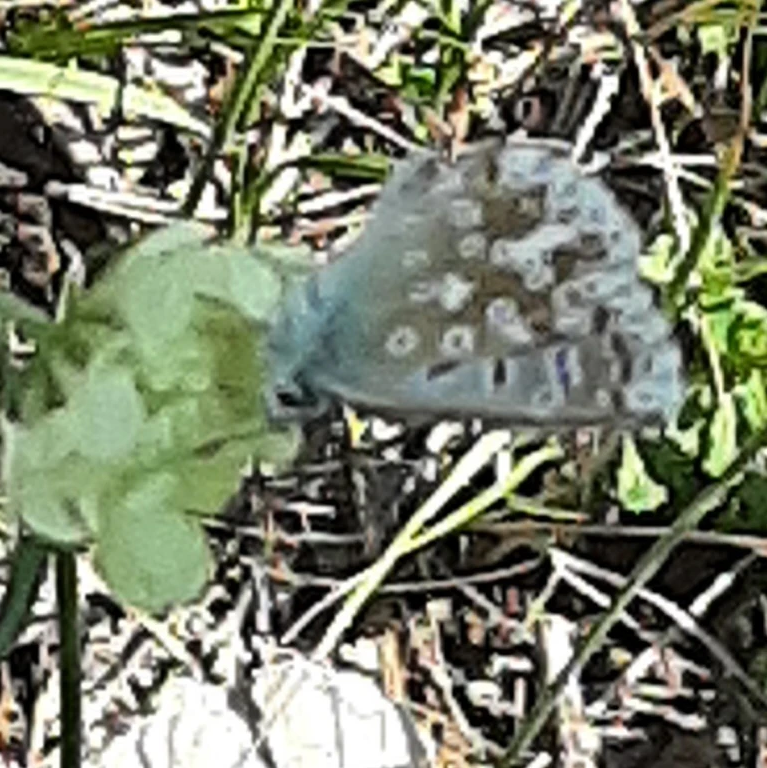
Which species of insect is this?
Lysandra coridon
